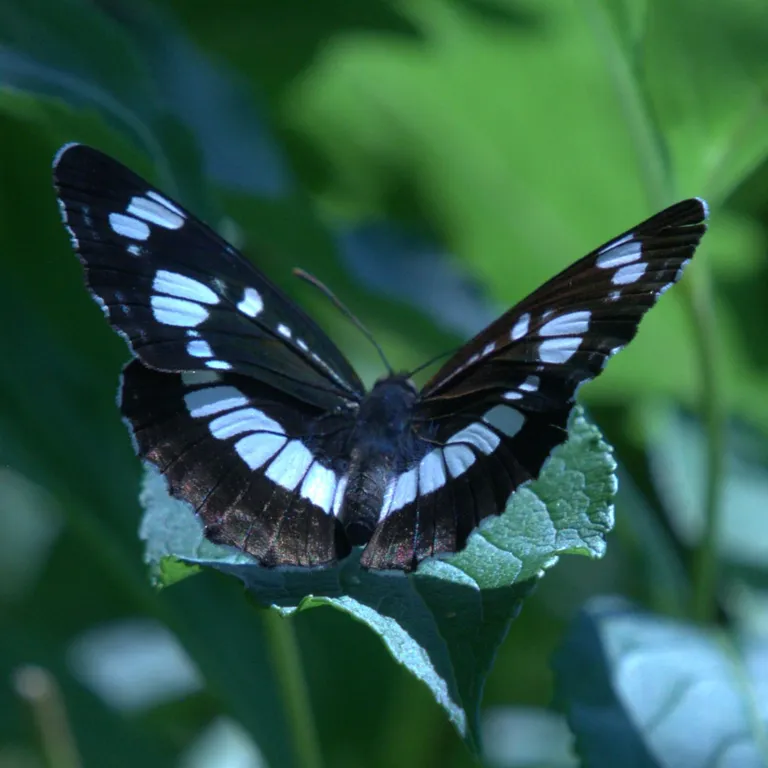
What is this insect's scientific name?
Neptis rivularis
